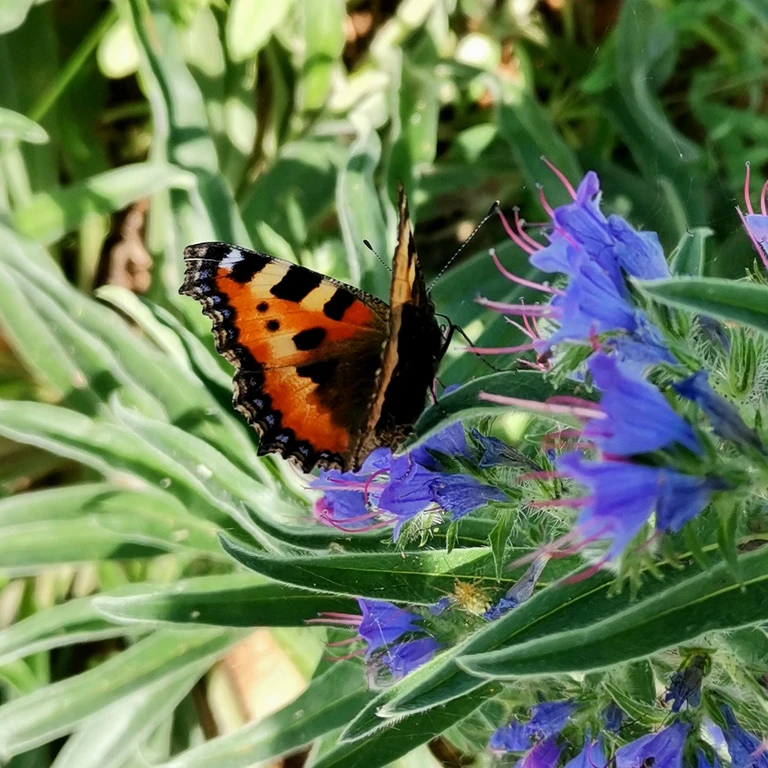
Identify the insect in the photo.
Aglais urticae
